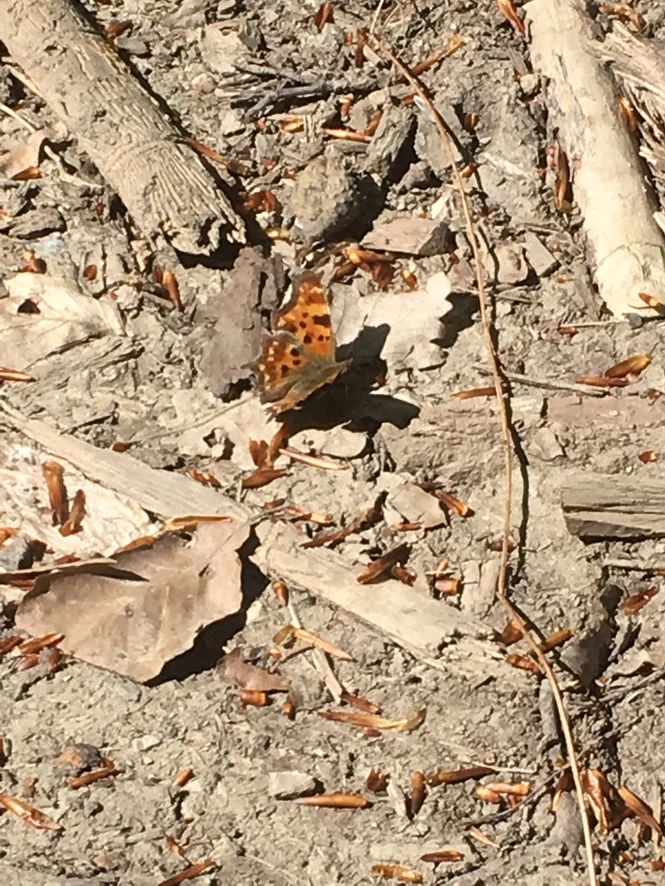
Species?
Polygonia c-album
